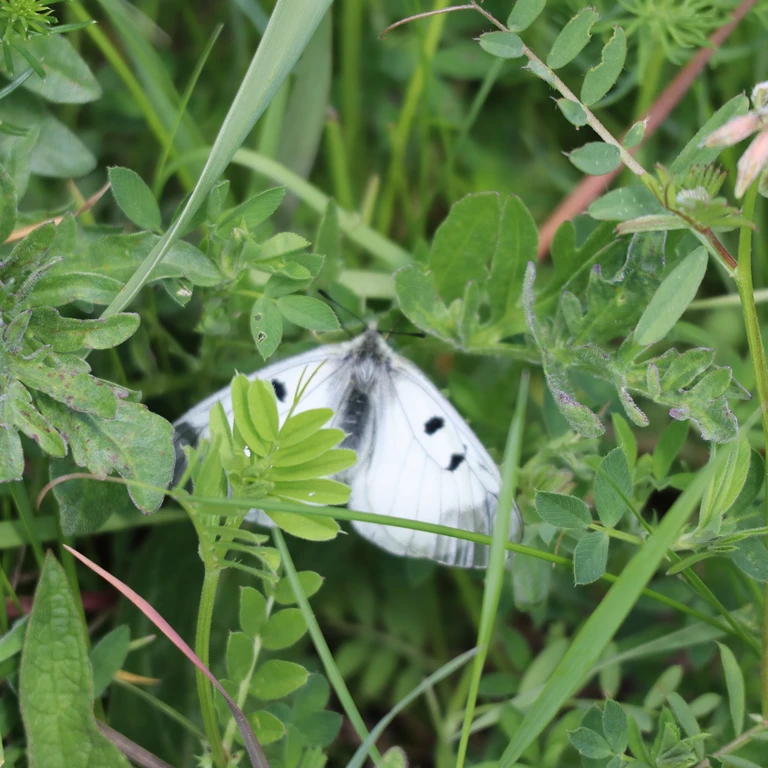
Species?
Parnassius mnemosyne
